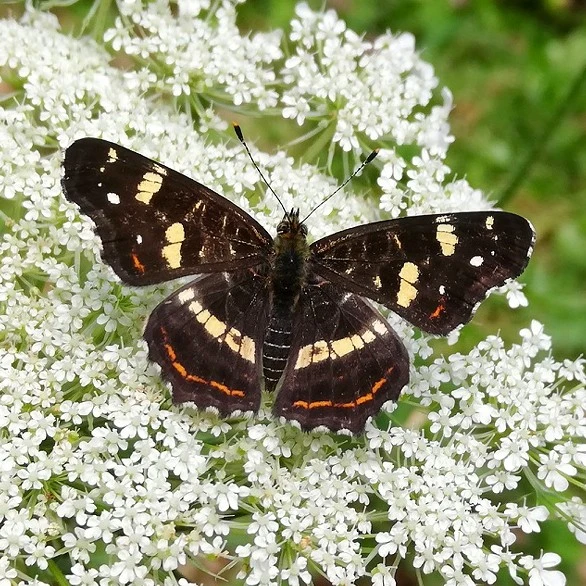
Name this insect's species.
Araschnia levana
